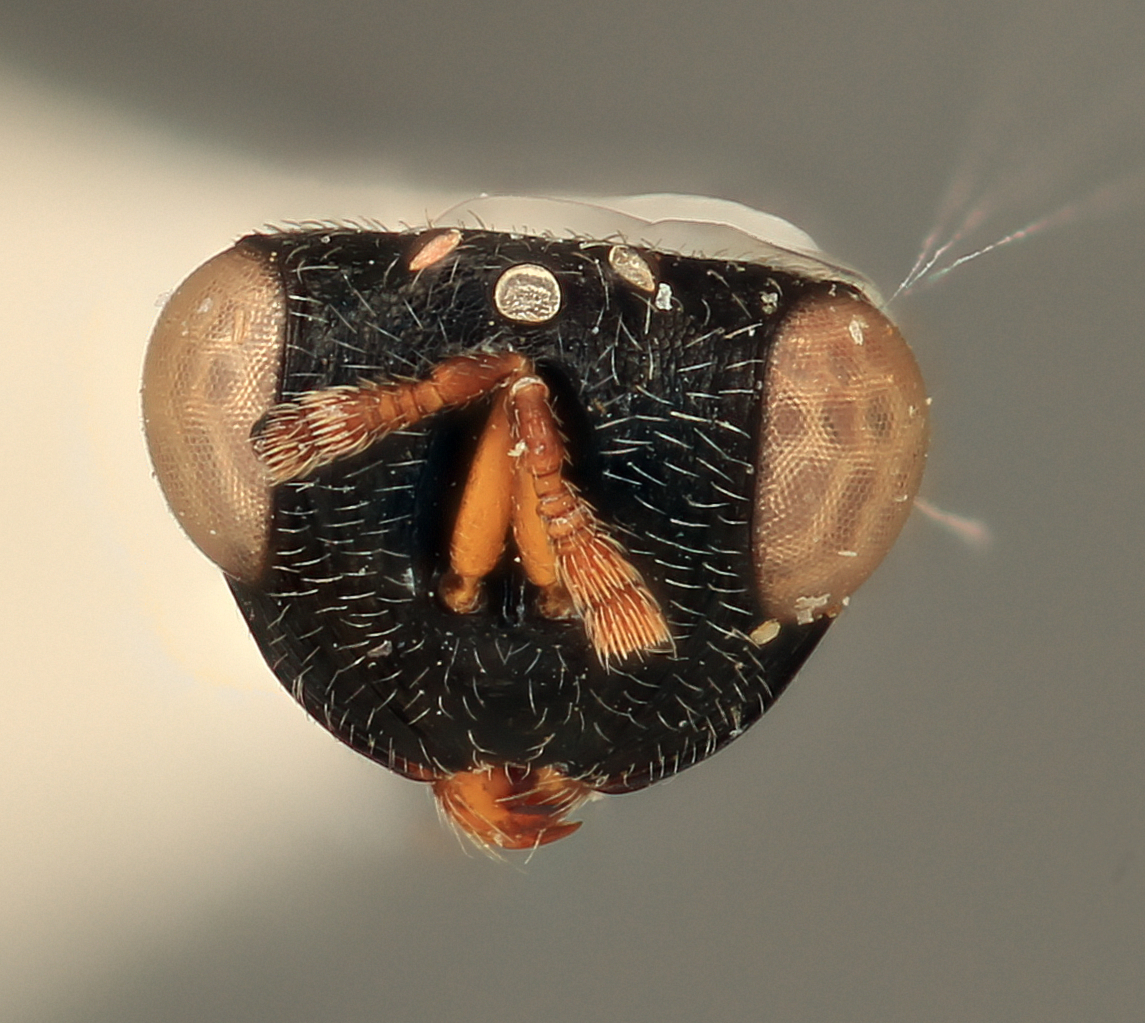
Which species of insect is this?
Rileya americana
